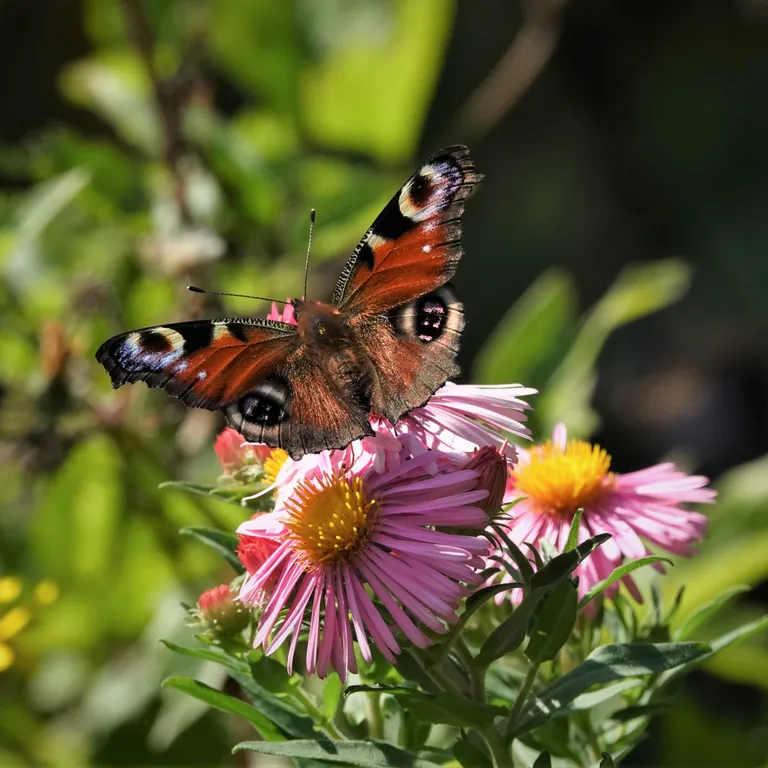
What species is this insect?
Aglais io
